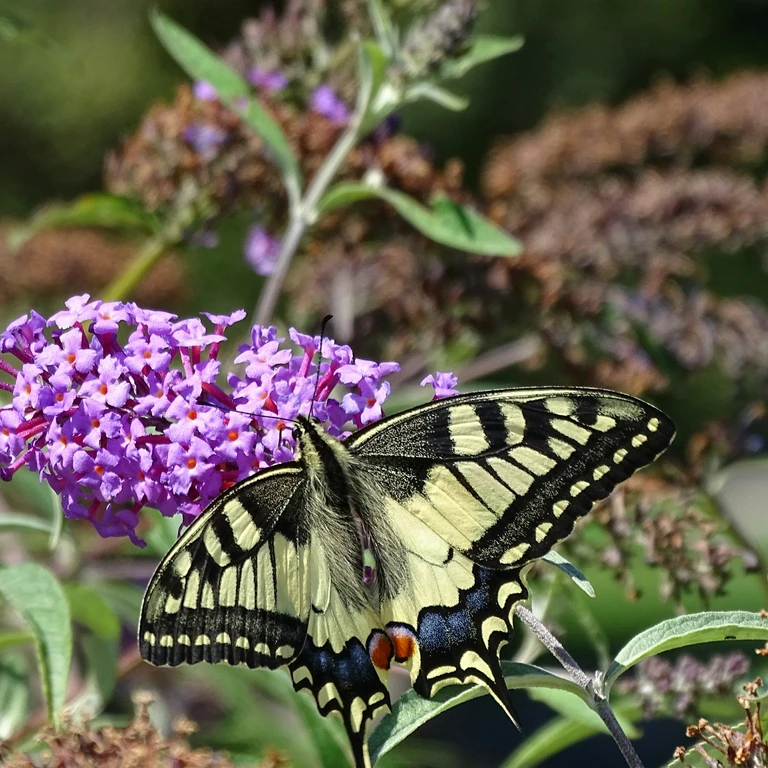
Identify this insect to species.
Papilio machaon
